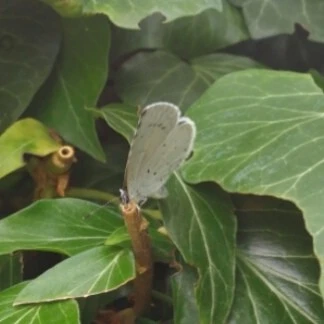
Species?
Celastrina argiolus
